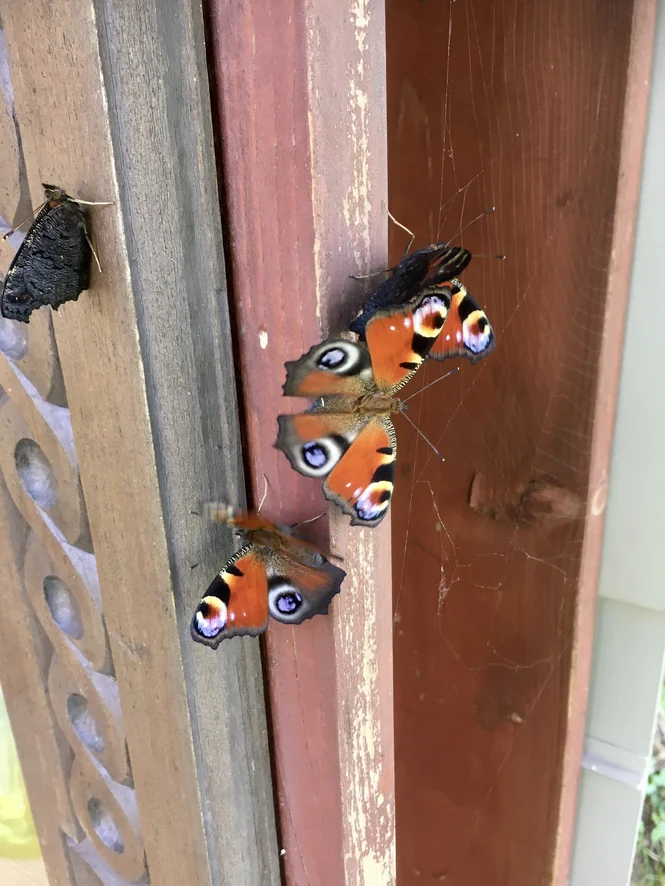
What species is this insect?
Aglais io
